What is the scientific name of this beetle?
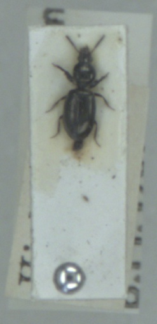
Dyschirius tristis
